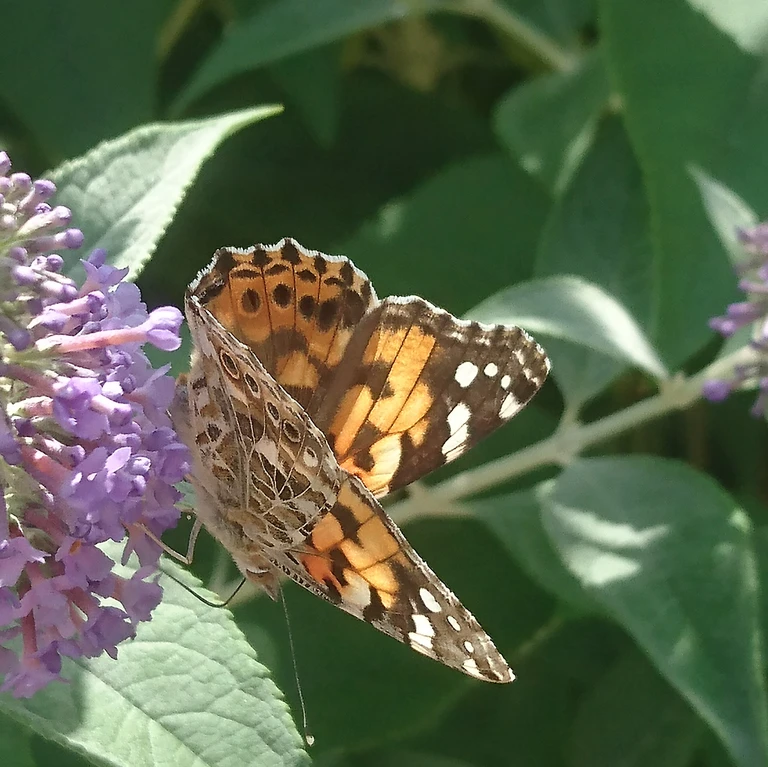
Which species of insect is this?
Vanessa cardui
